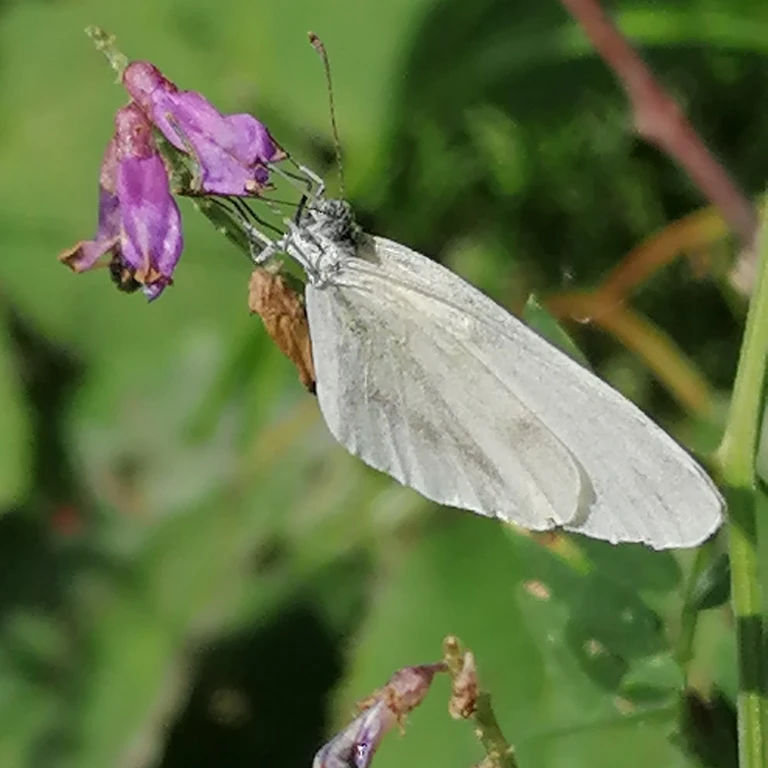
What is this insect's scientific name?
Leptidea sinapis/juvernica
